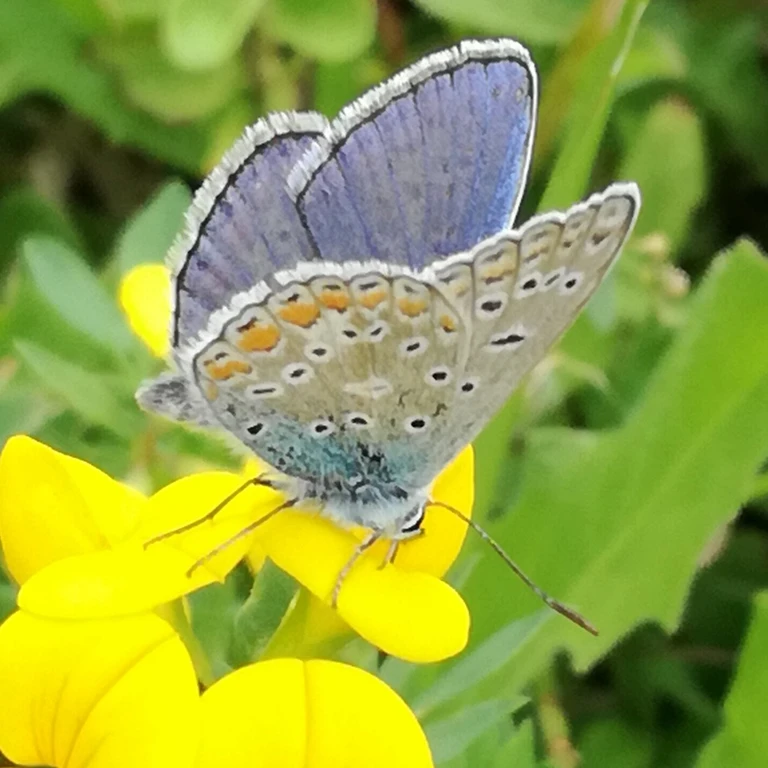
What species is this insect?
Polyommatus icarus
